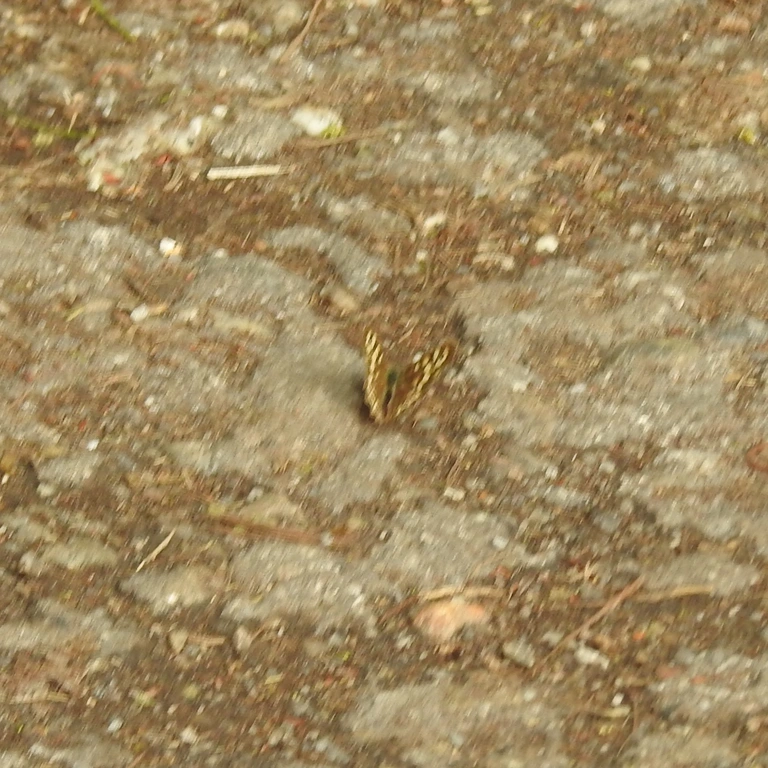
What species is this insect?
Pararge aegeria
